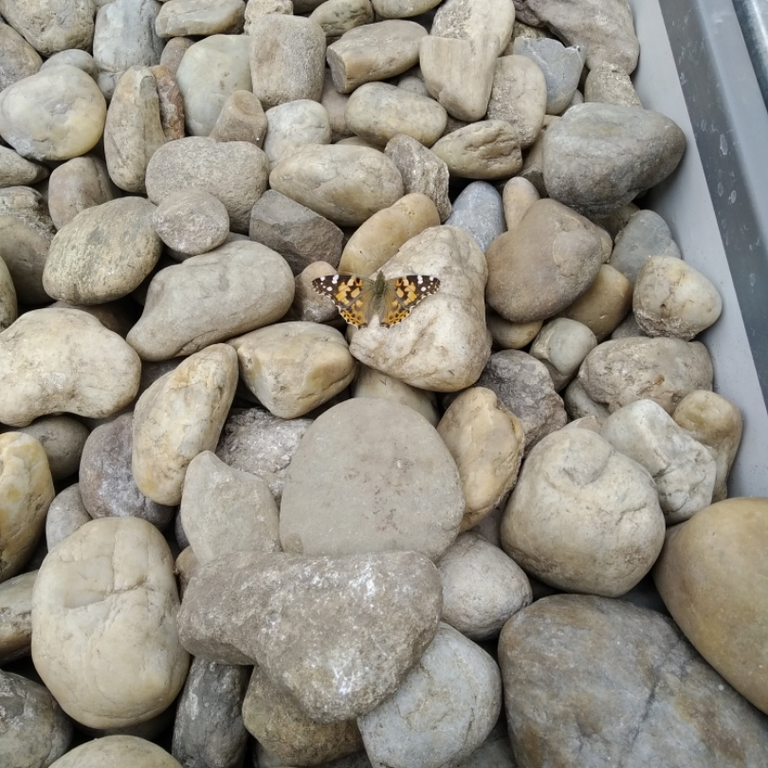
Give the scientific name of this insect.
Vanessa cardui
